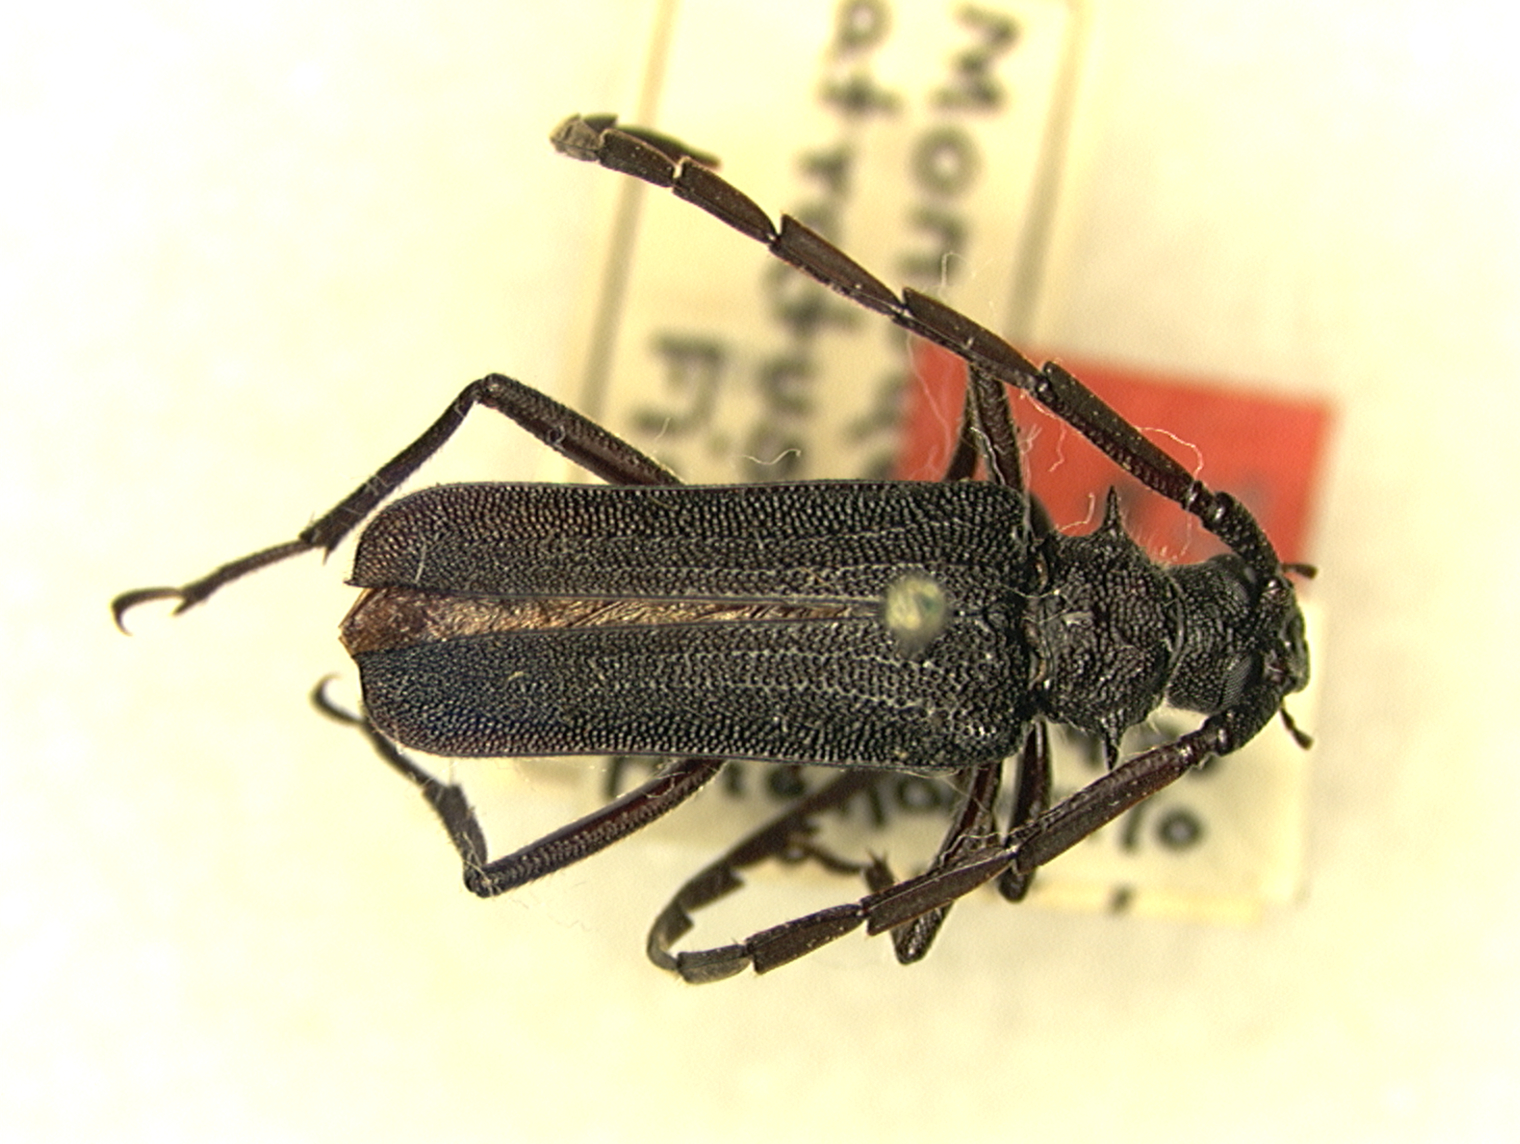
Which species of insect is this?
Monodesmus atratus
